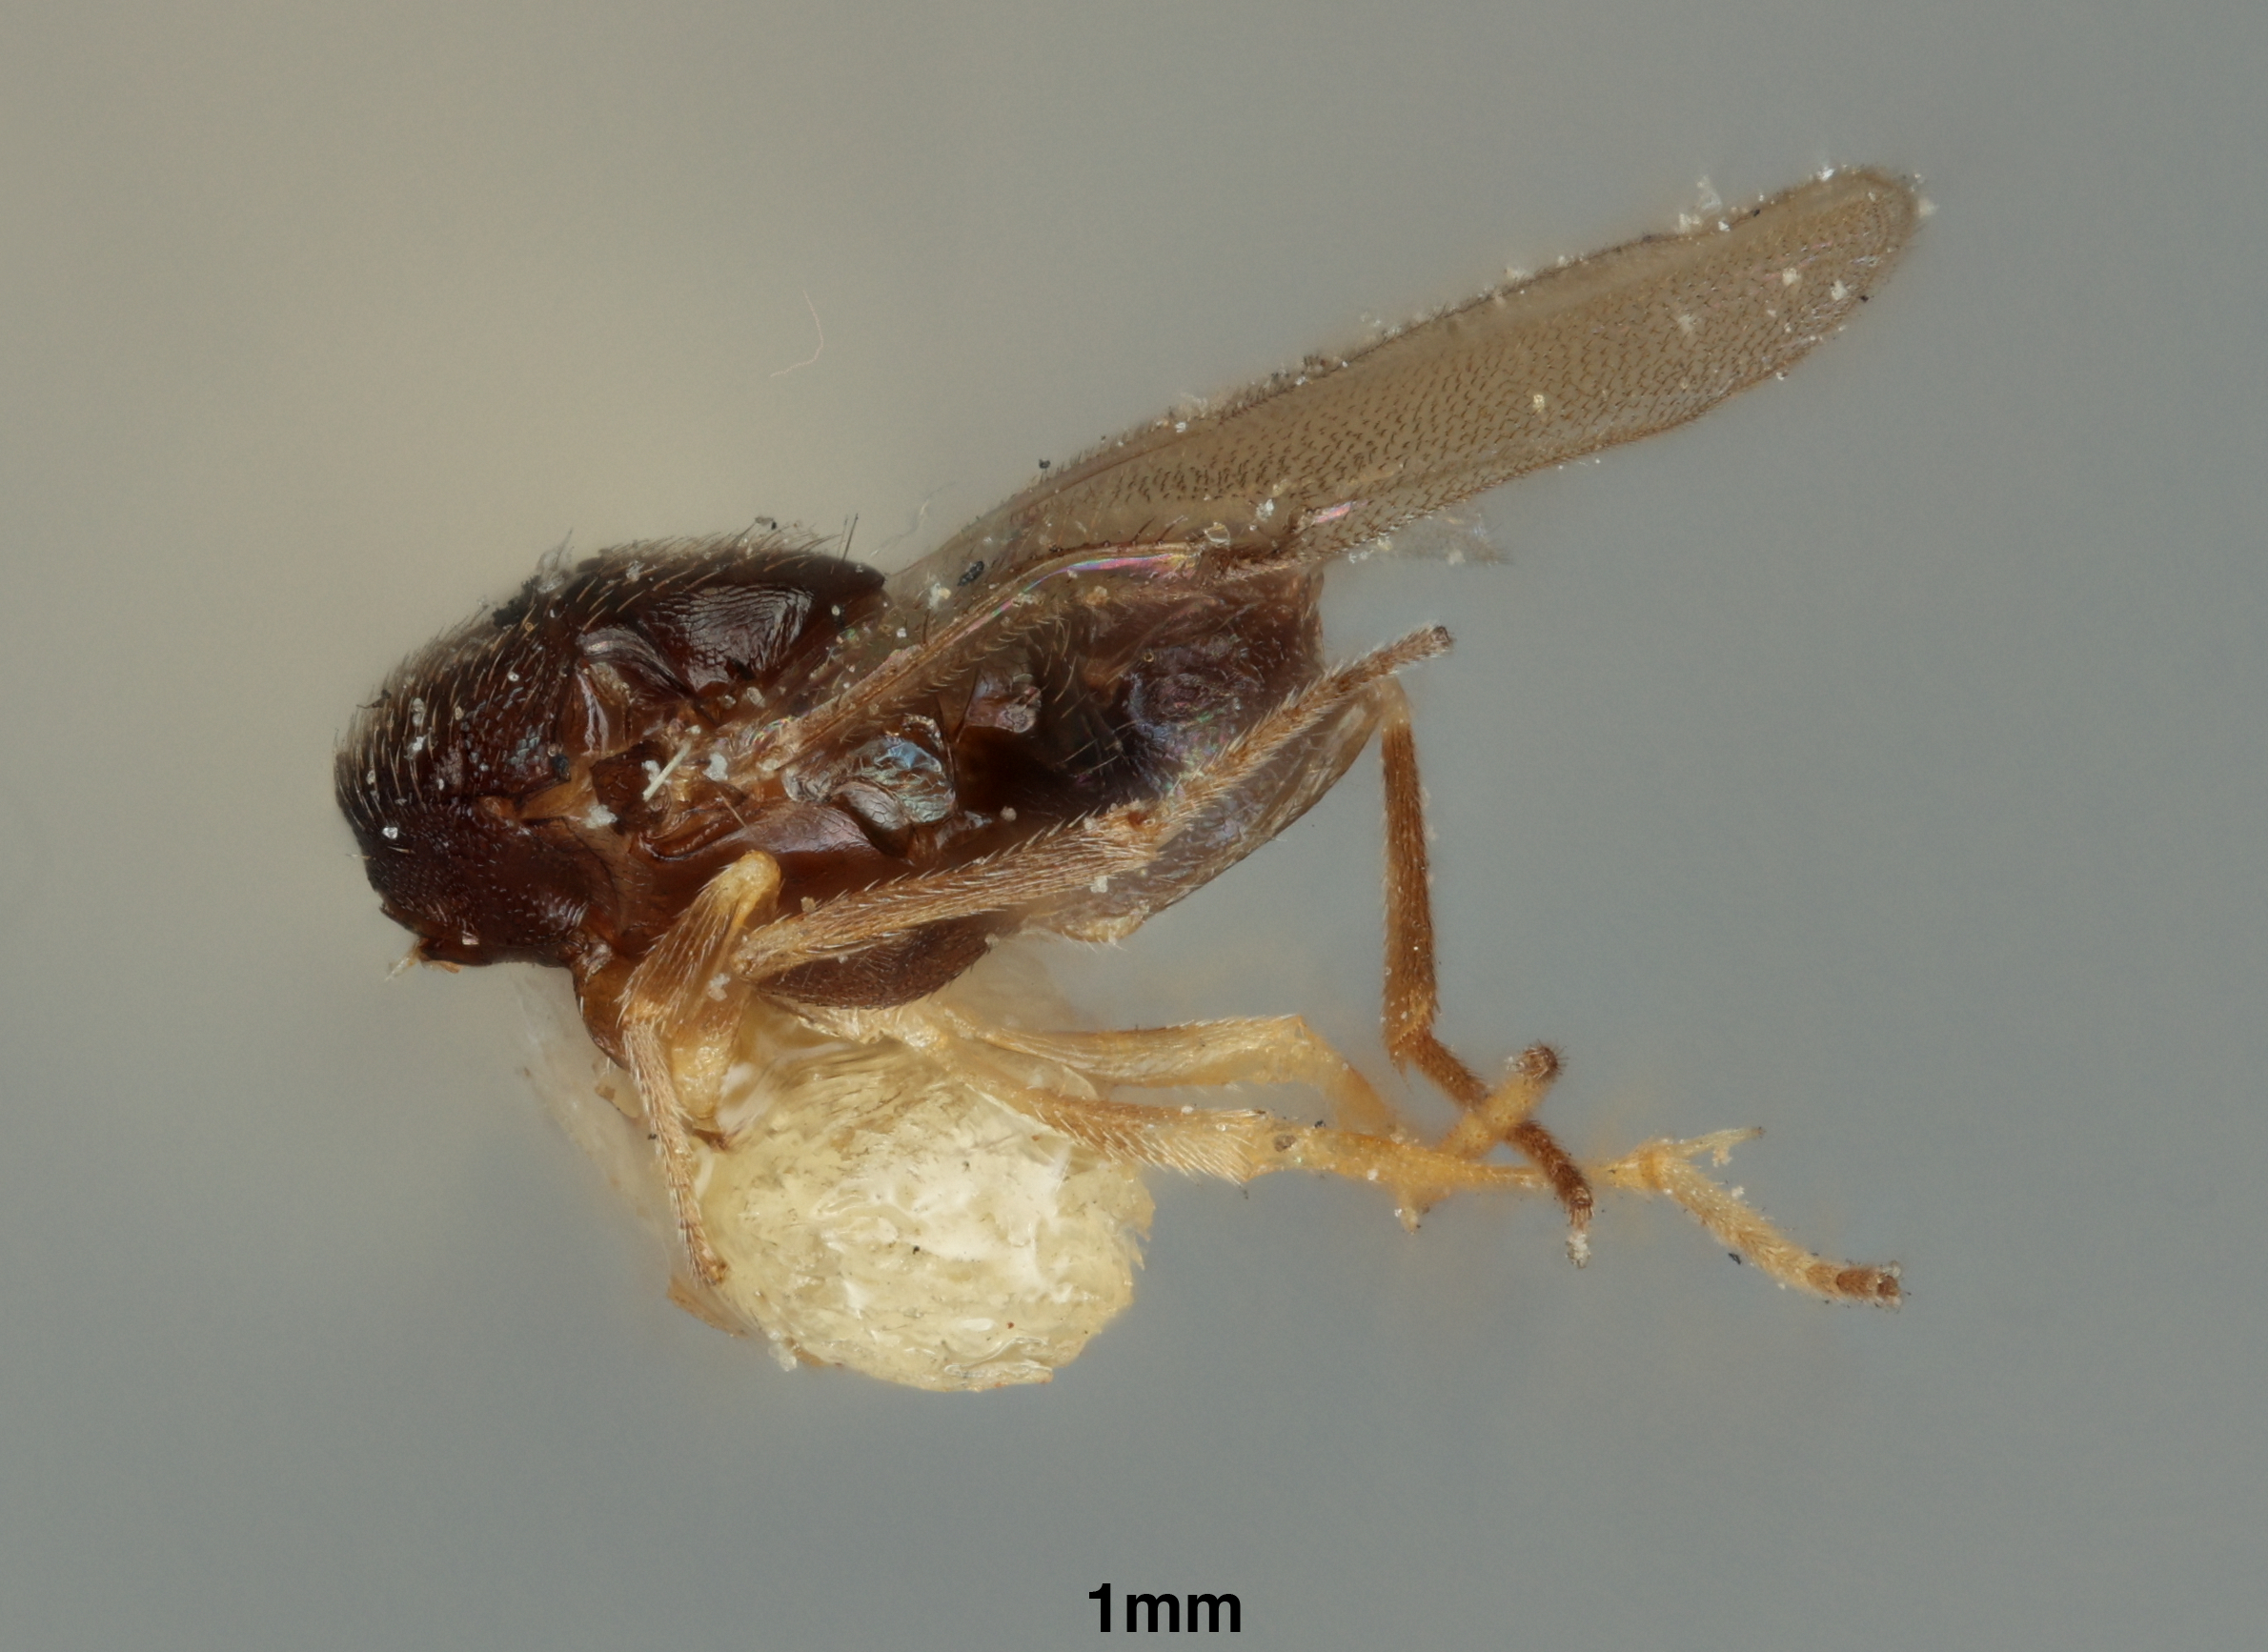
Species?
Tetracnemoidea australiaensis
